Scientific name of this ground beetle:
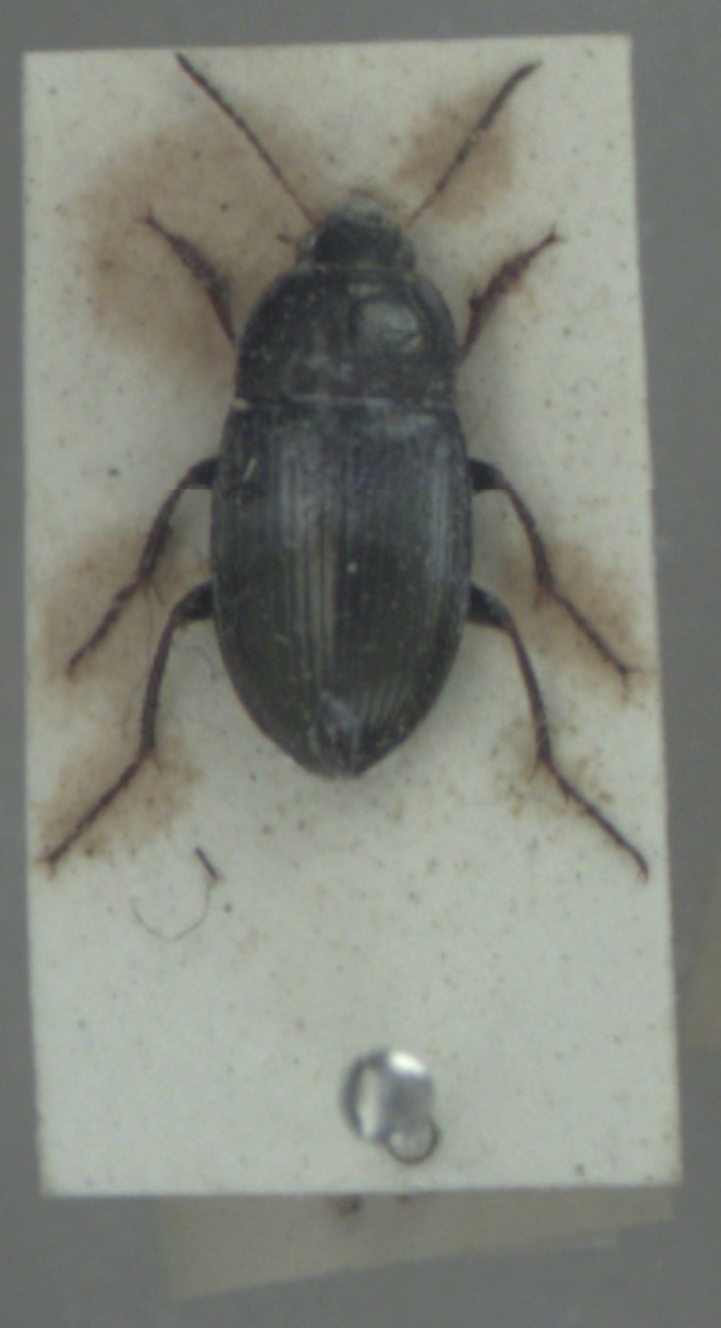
Amara similata
